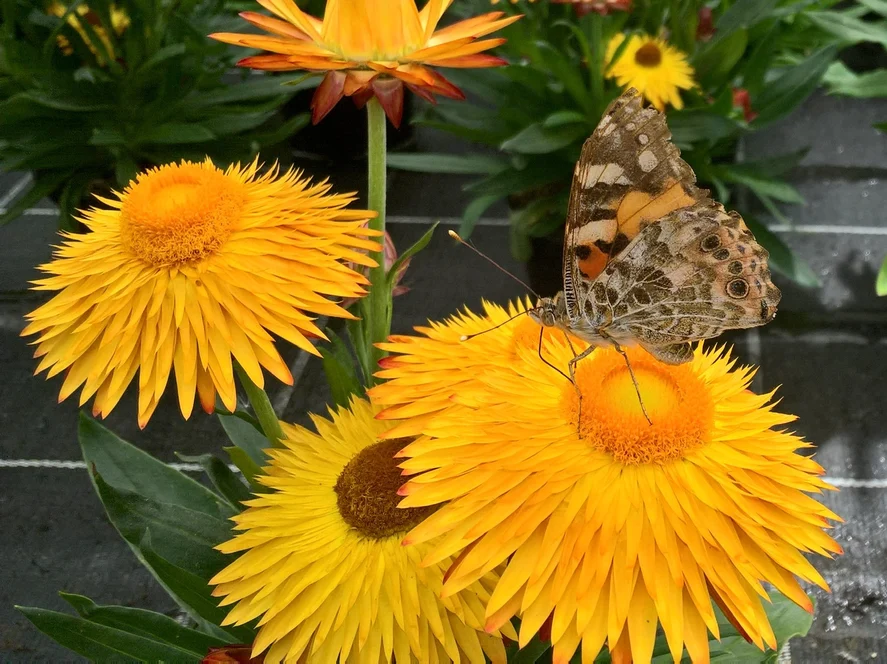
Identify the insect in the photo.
Vanessa cardui
